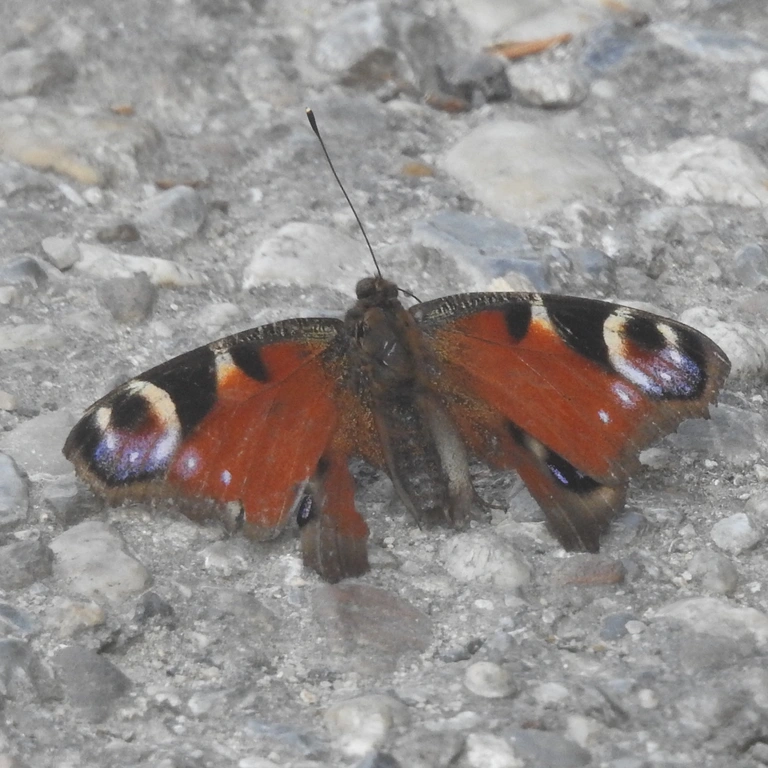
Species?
Aglais io
